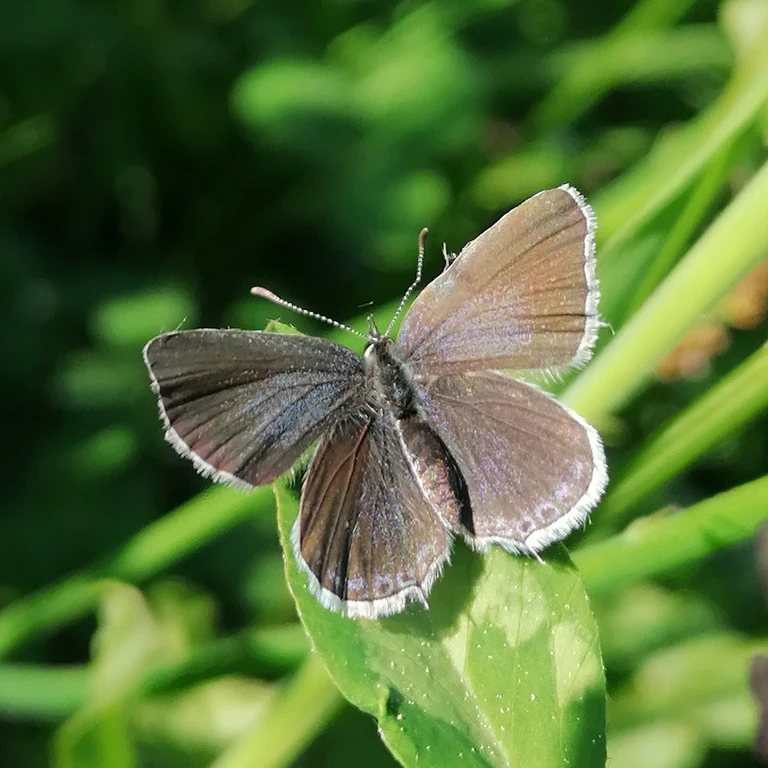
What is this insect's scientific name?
Cupido argiades (also Elkalyce argiades)
